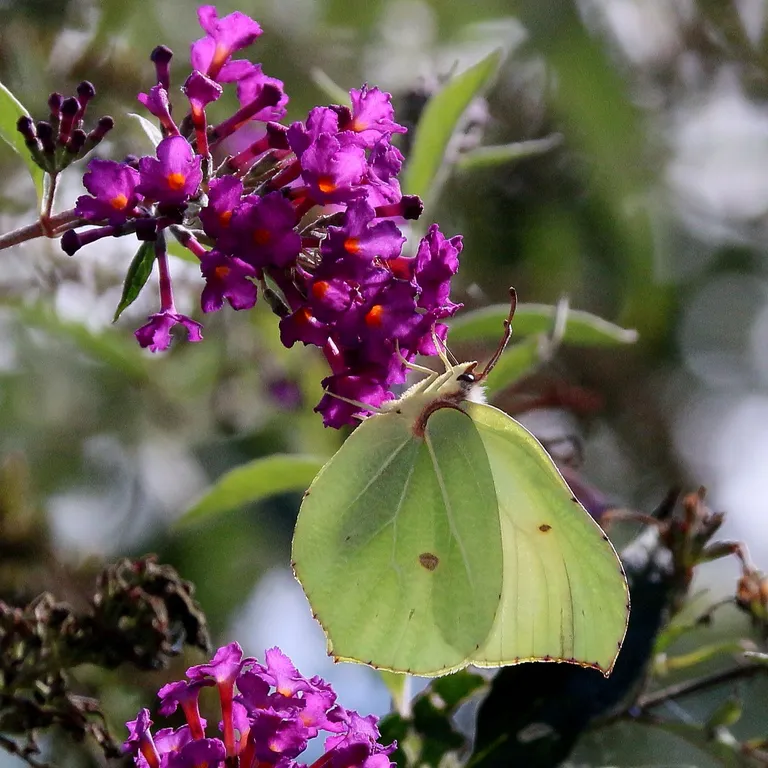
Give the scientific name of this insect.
Gonepteryx rhamni
